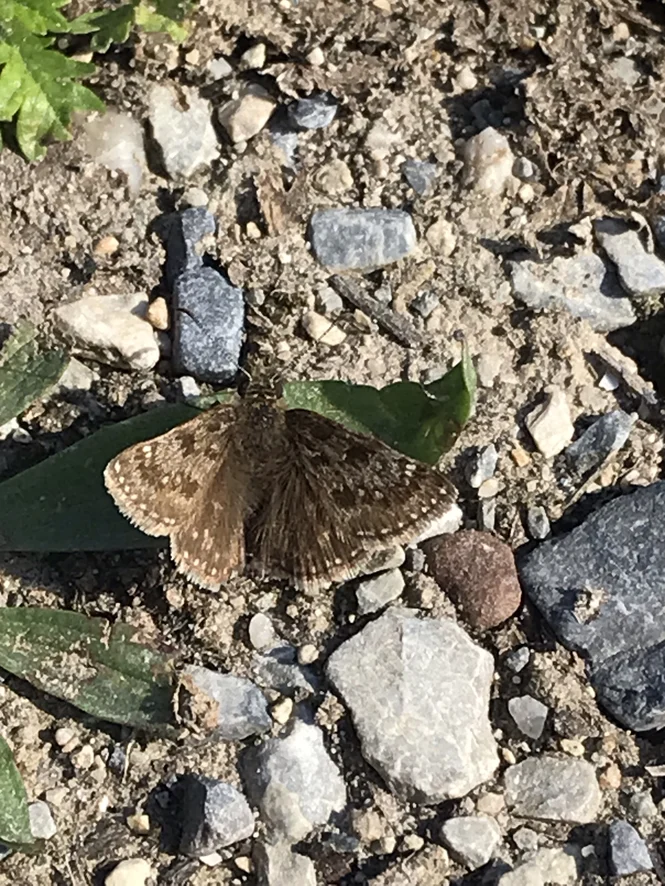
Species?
Erynnis tages
